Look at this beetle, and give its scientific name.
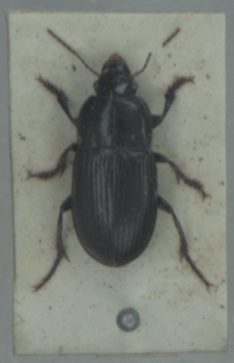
Harpalus serripes
